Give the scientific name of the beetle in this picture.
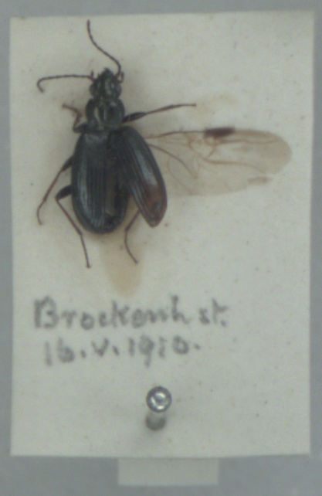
Bembidion tibiale
